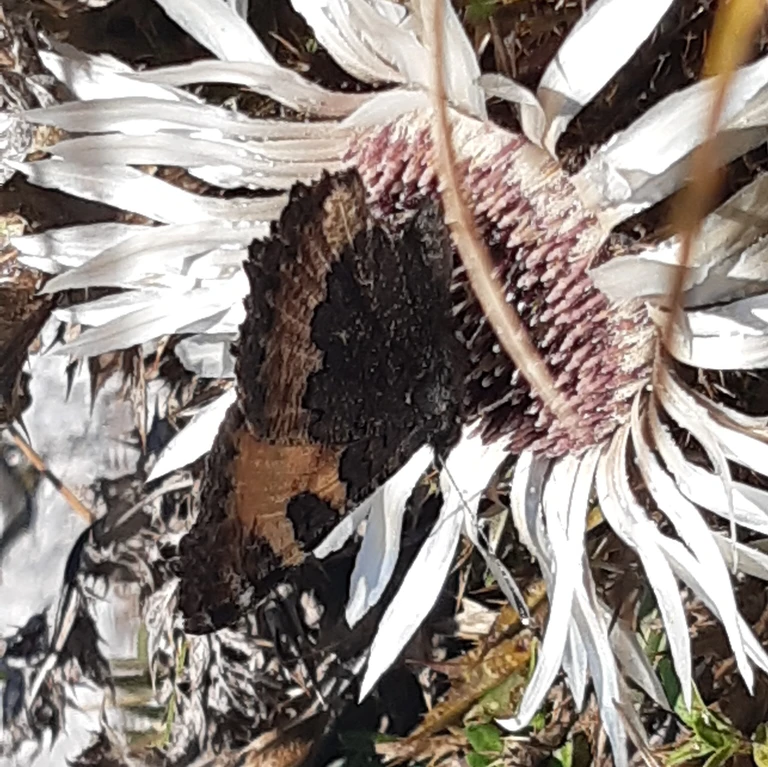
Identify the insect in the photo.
Aglais urticae
